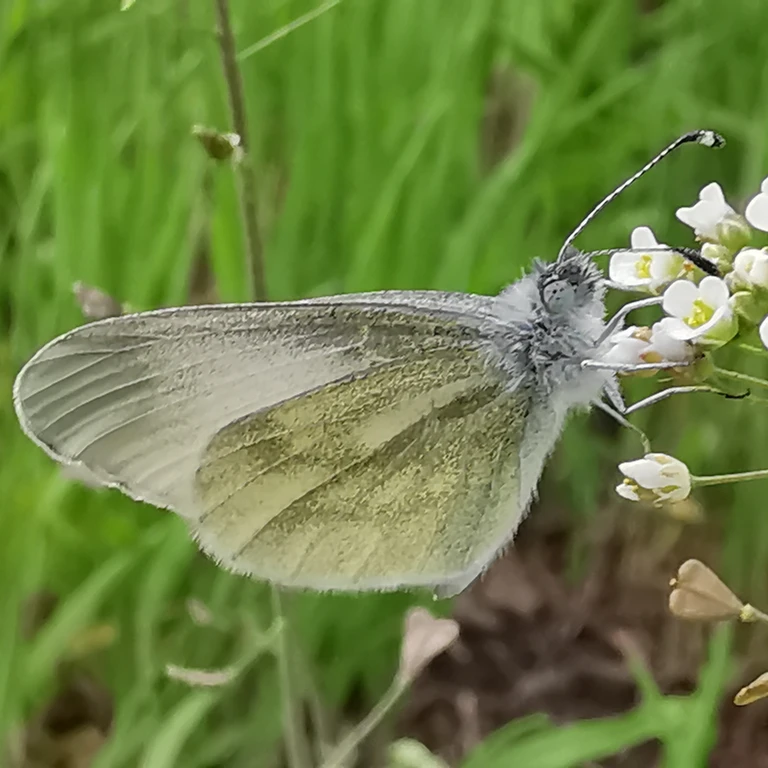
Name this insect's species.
Leptidea sinapis/juvernica
